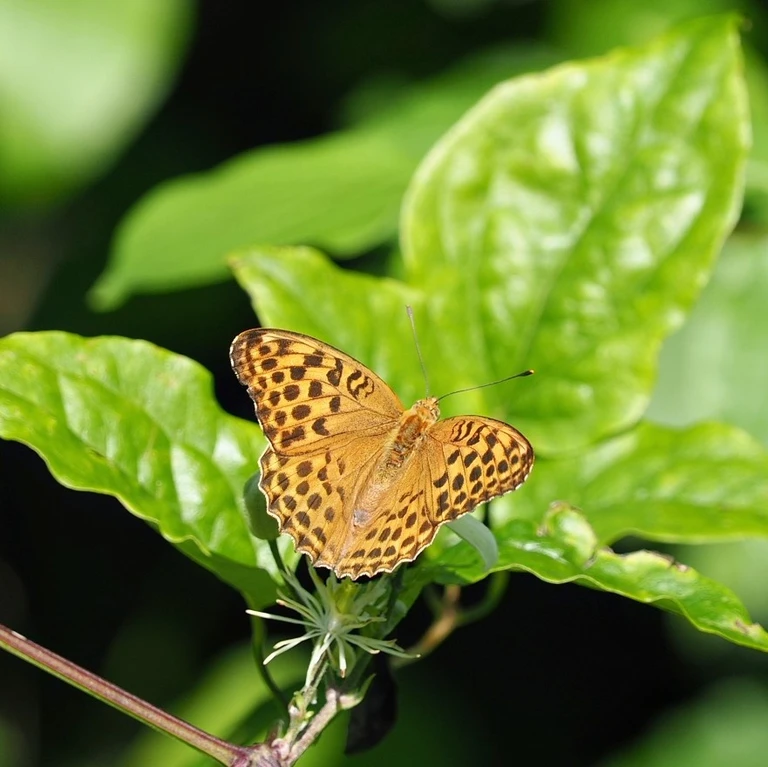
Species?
Argynnis paphia
